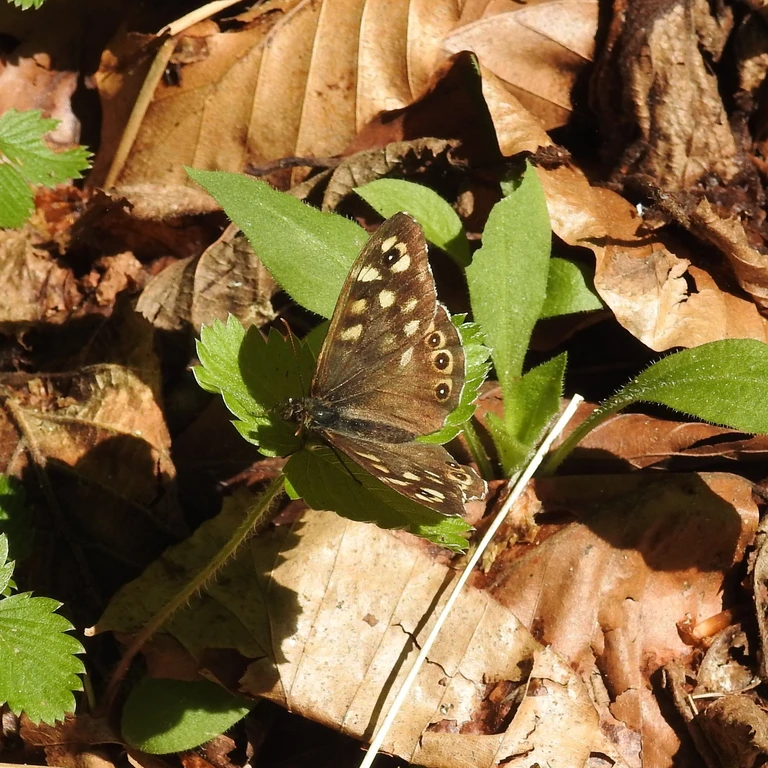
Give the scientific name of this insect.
Pararge aegeria
